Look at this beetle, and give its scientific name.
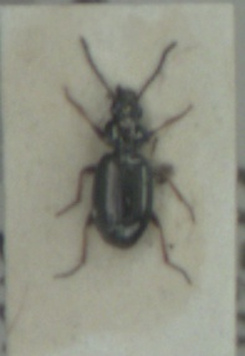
Bembidion lampros
